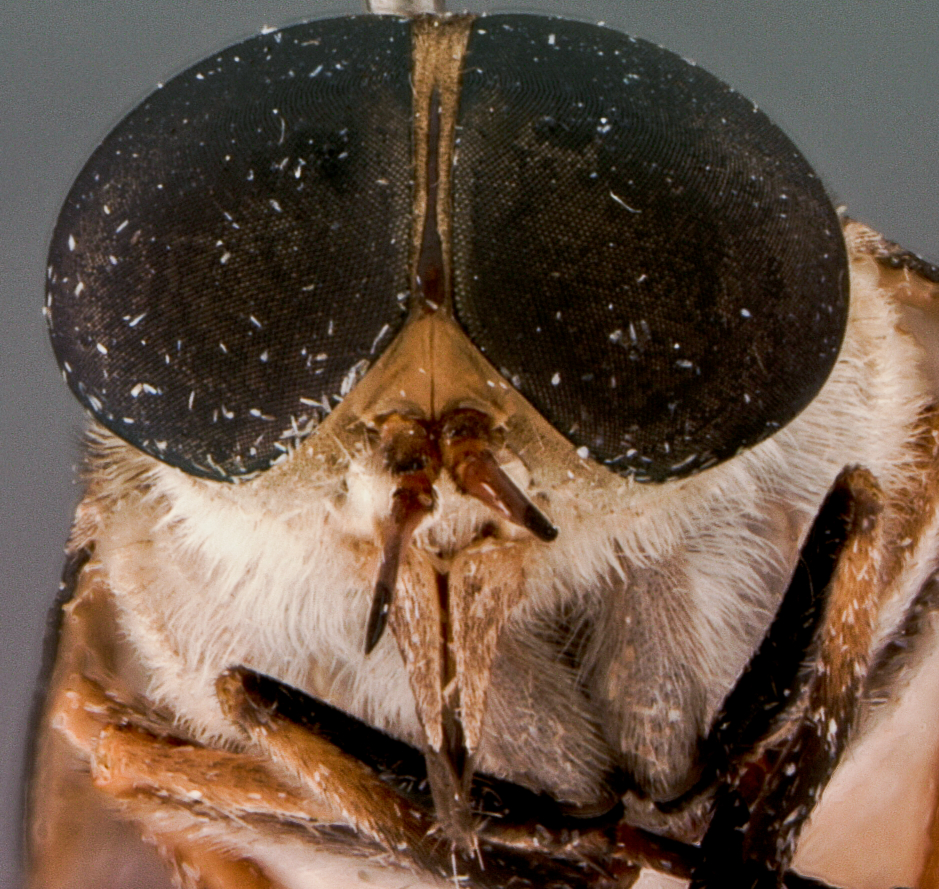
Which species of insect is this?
Tabanus thellus
